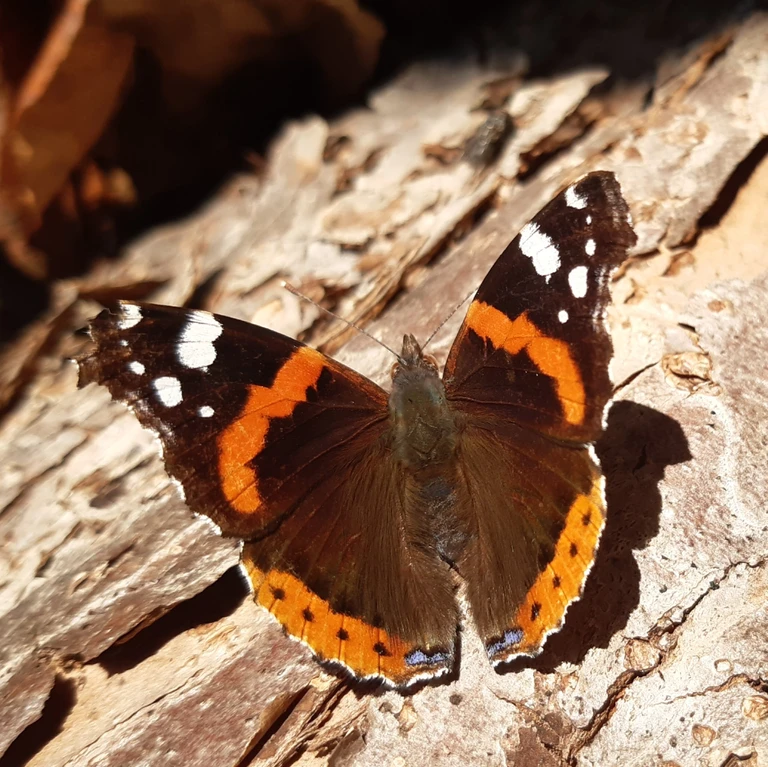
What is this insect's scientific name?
Vanessa atalanta
